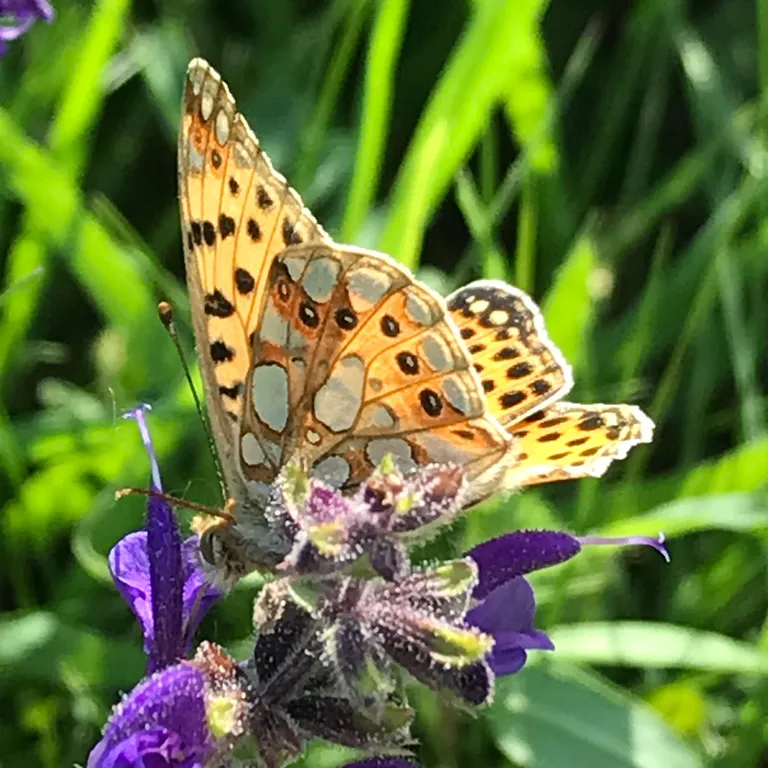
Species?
Issoria lathonia
